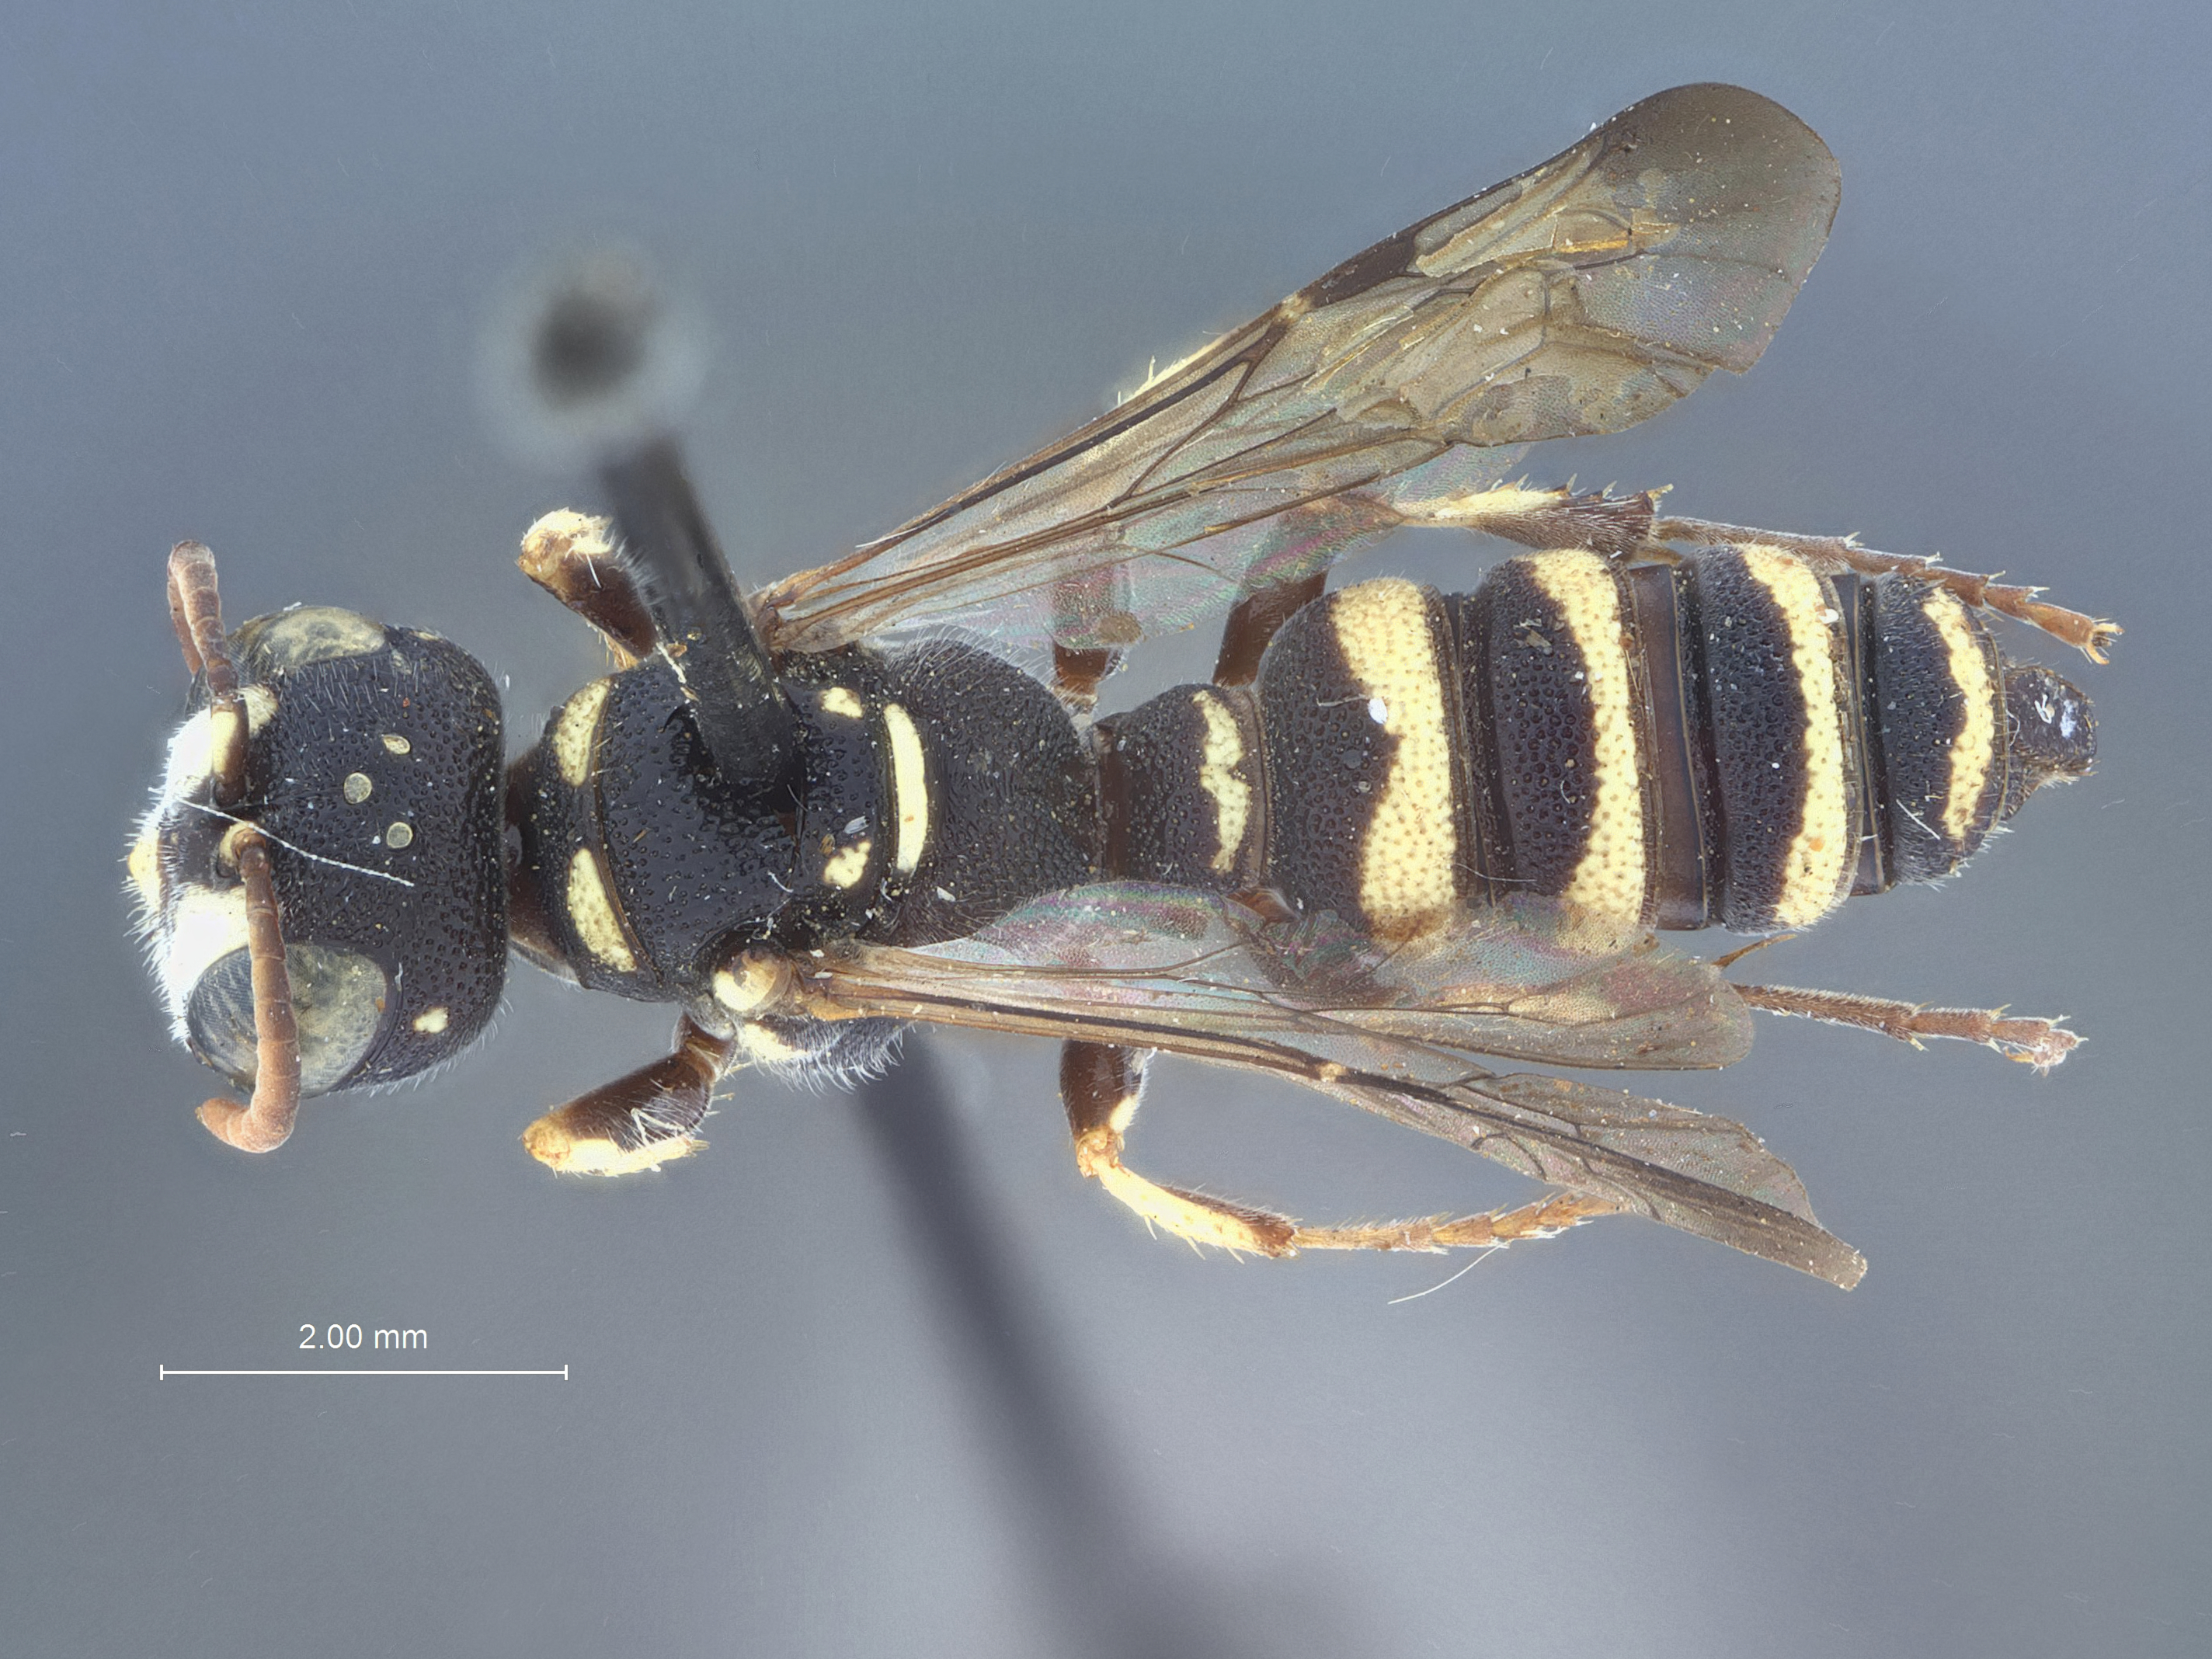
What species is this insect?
Cerceris vanduzeei
